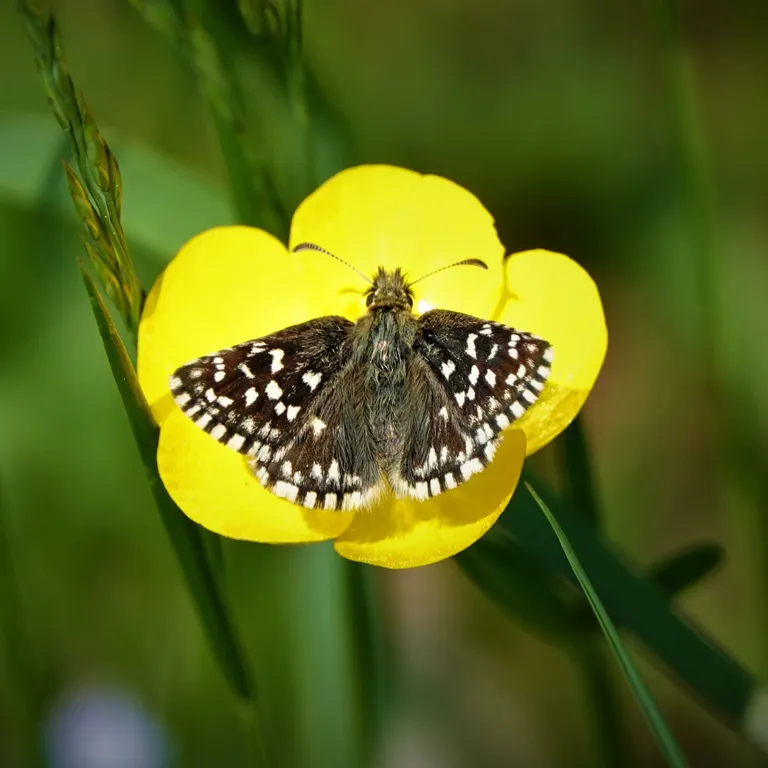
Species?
Pyrgus malvae
